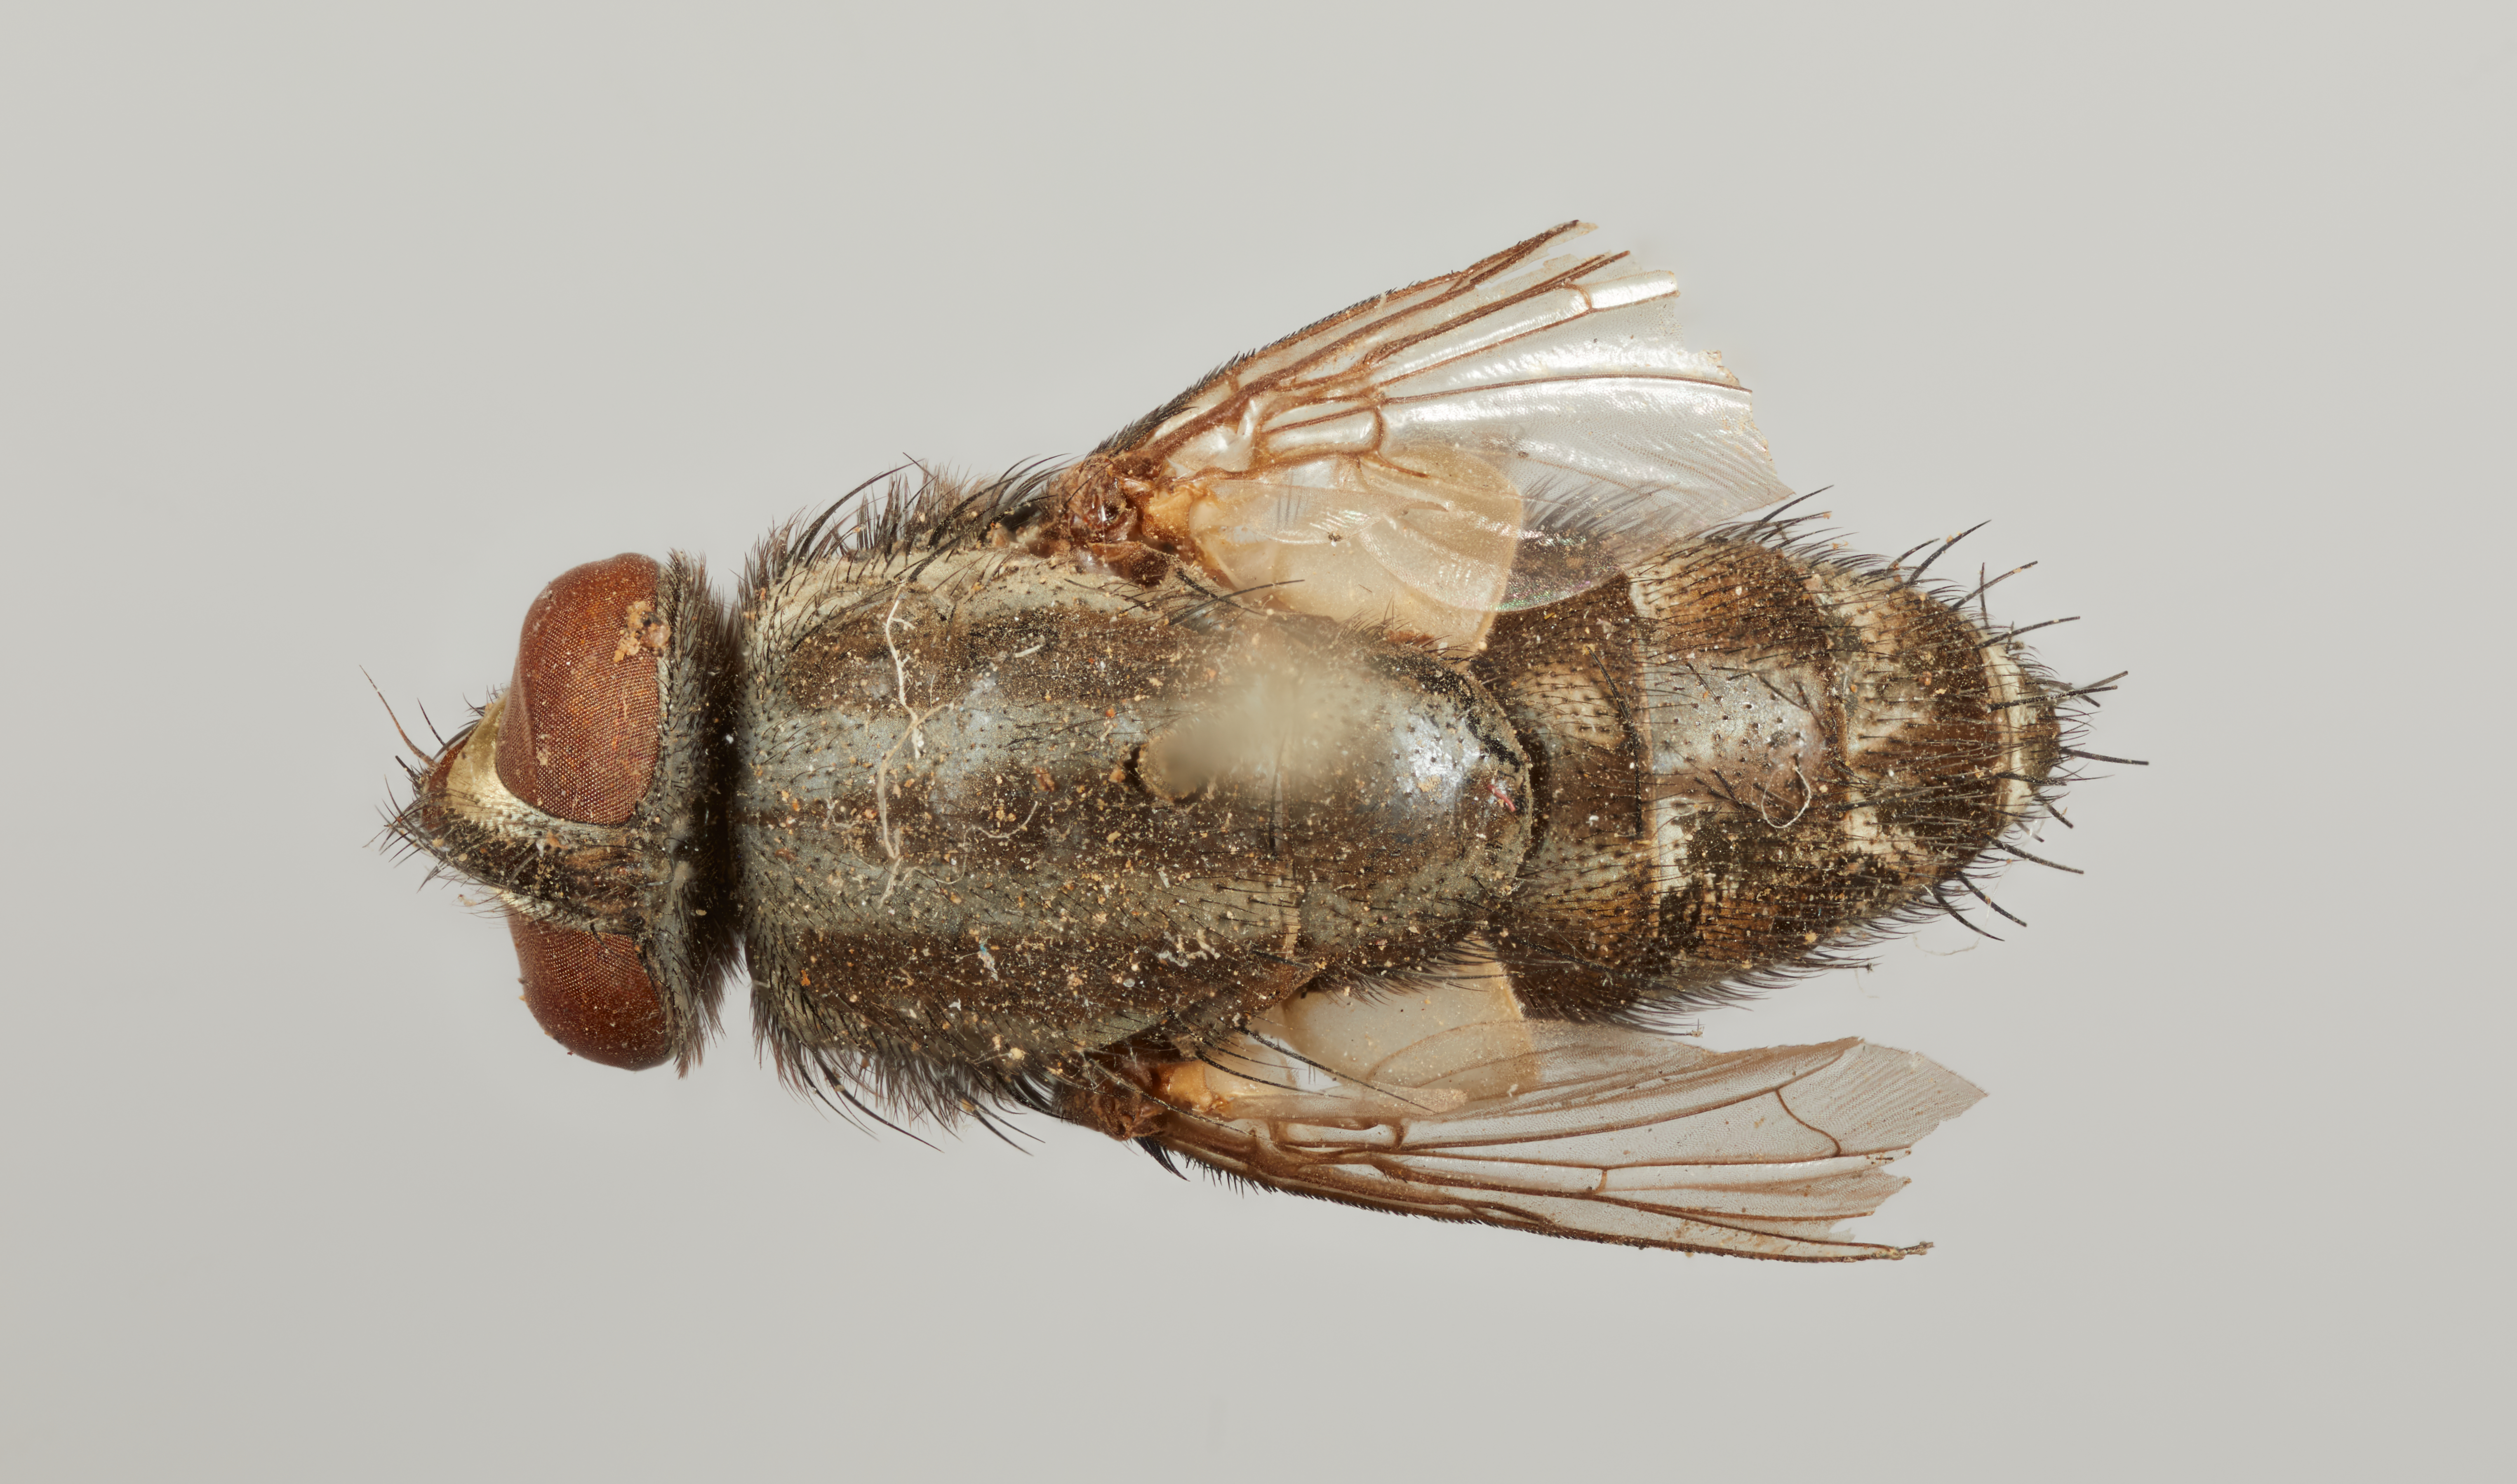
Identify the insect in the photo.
Pachyophthalmus auriceps
